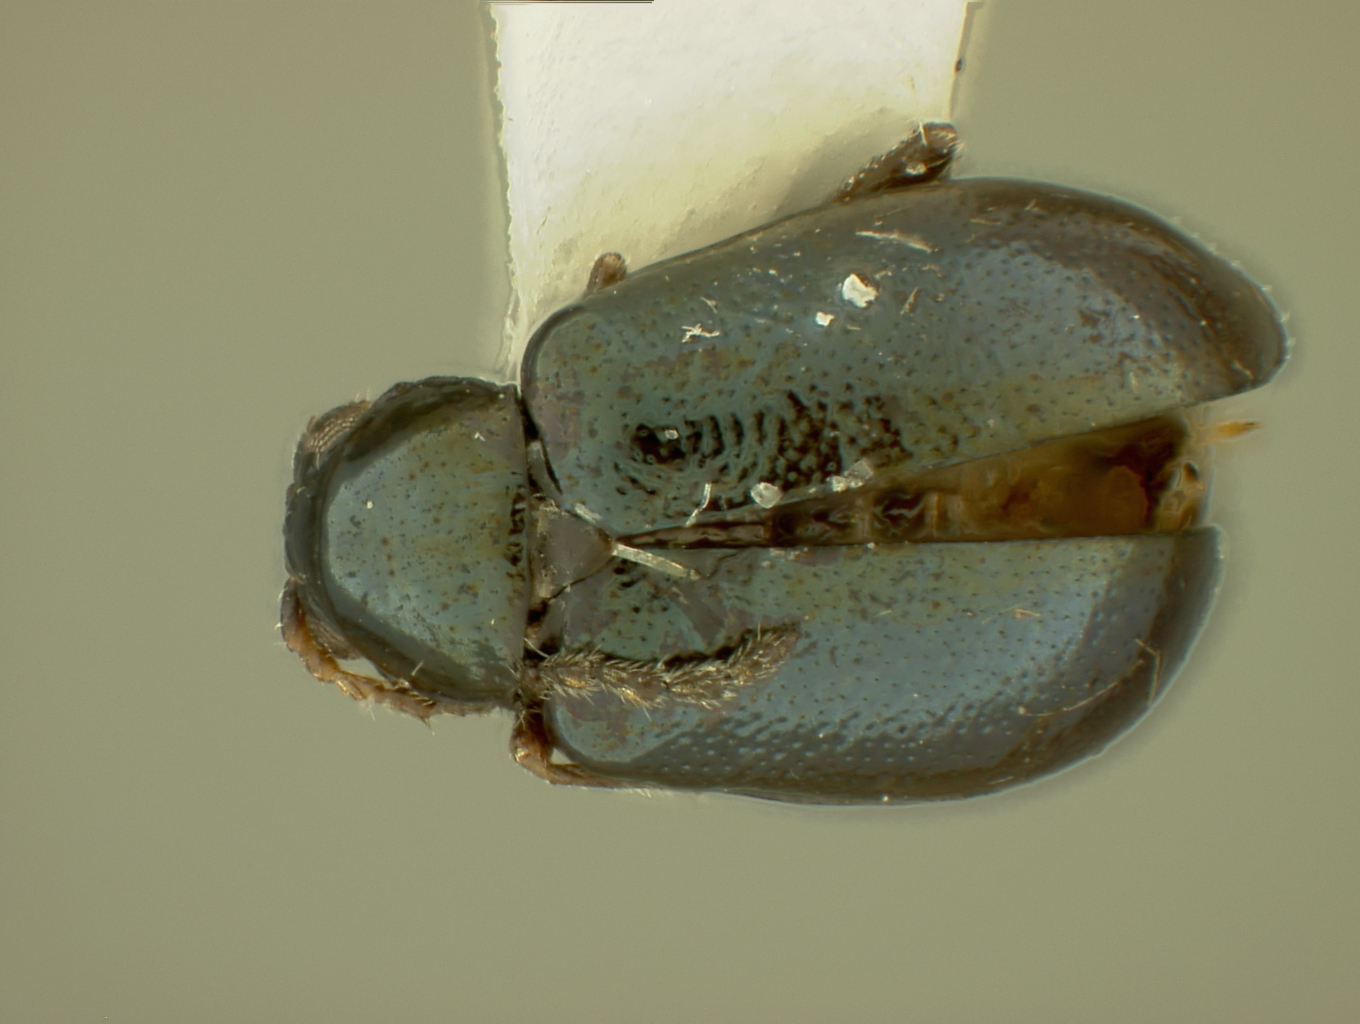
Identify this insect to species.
Aphthona schereri
